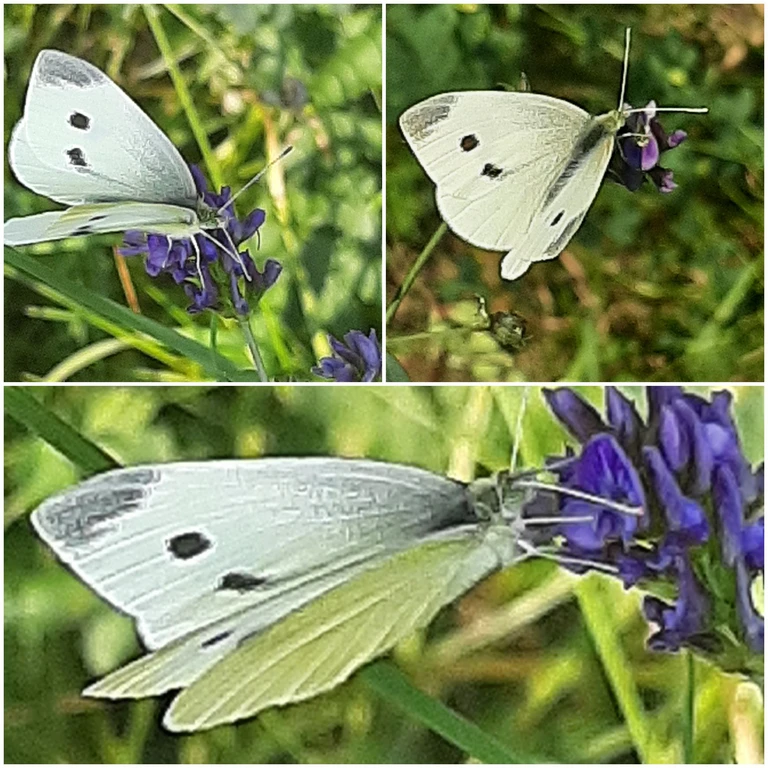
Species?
Pieris rapae
